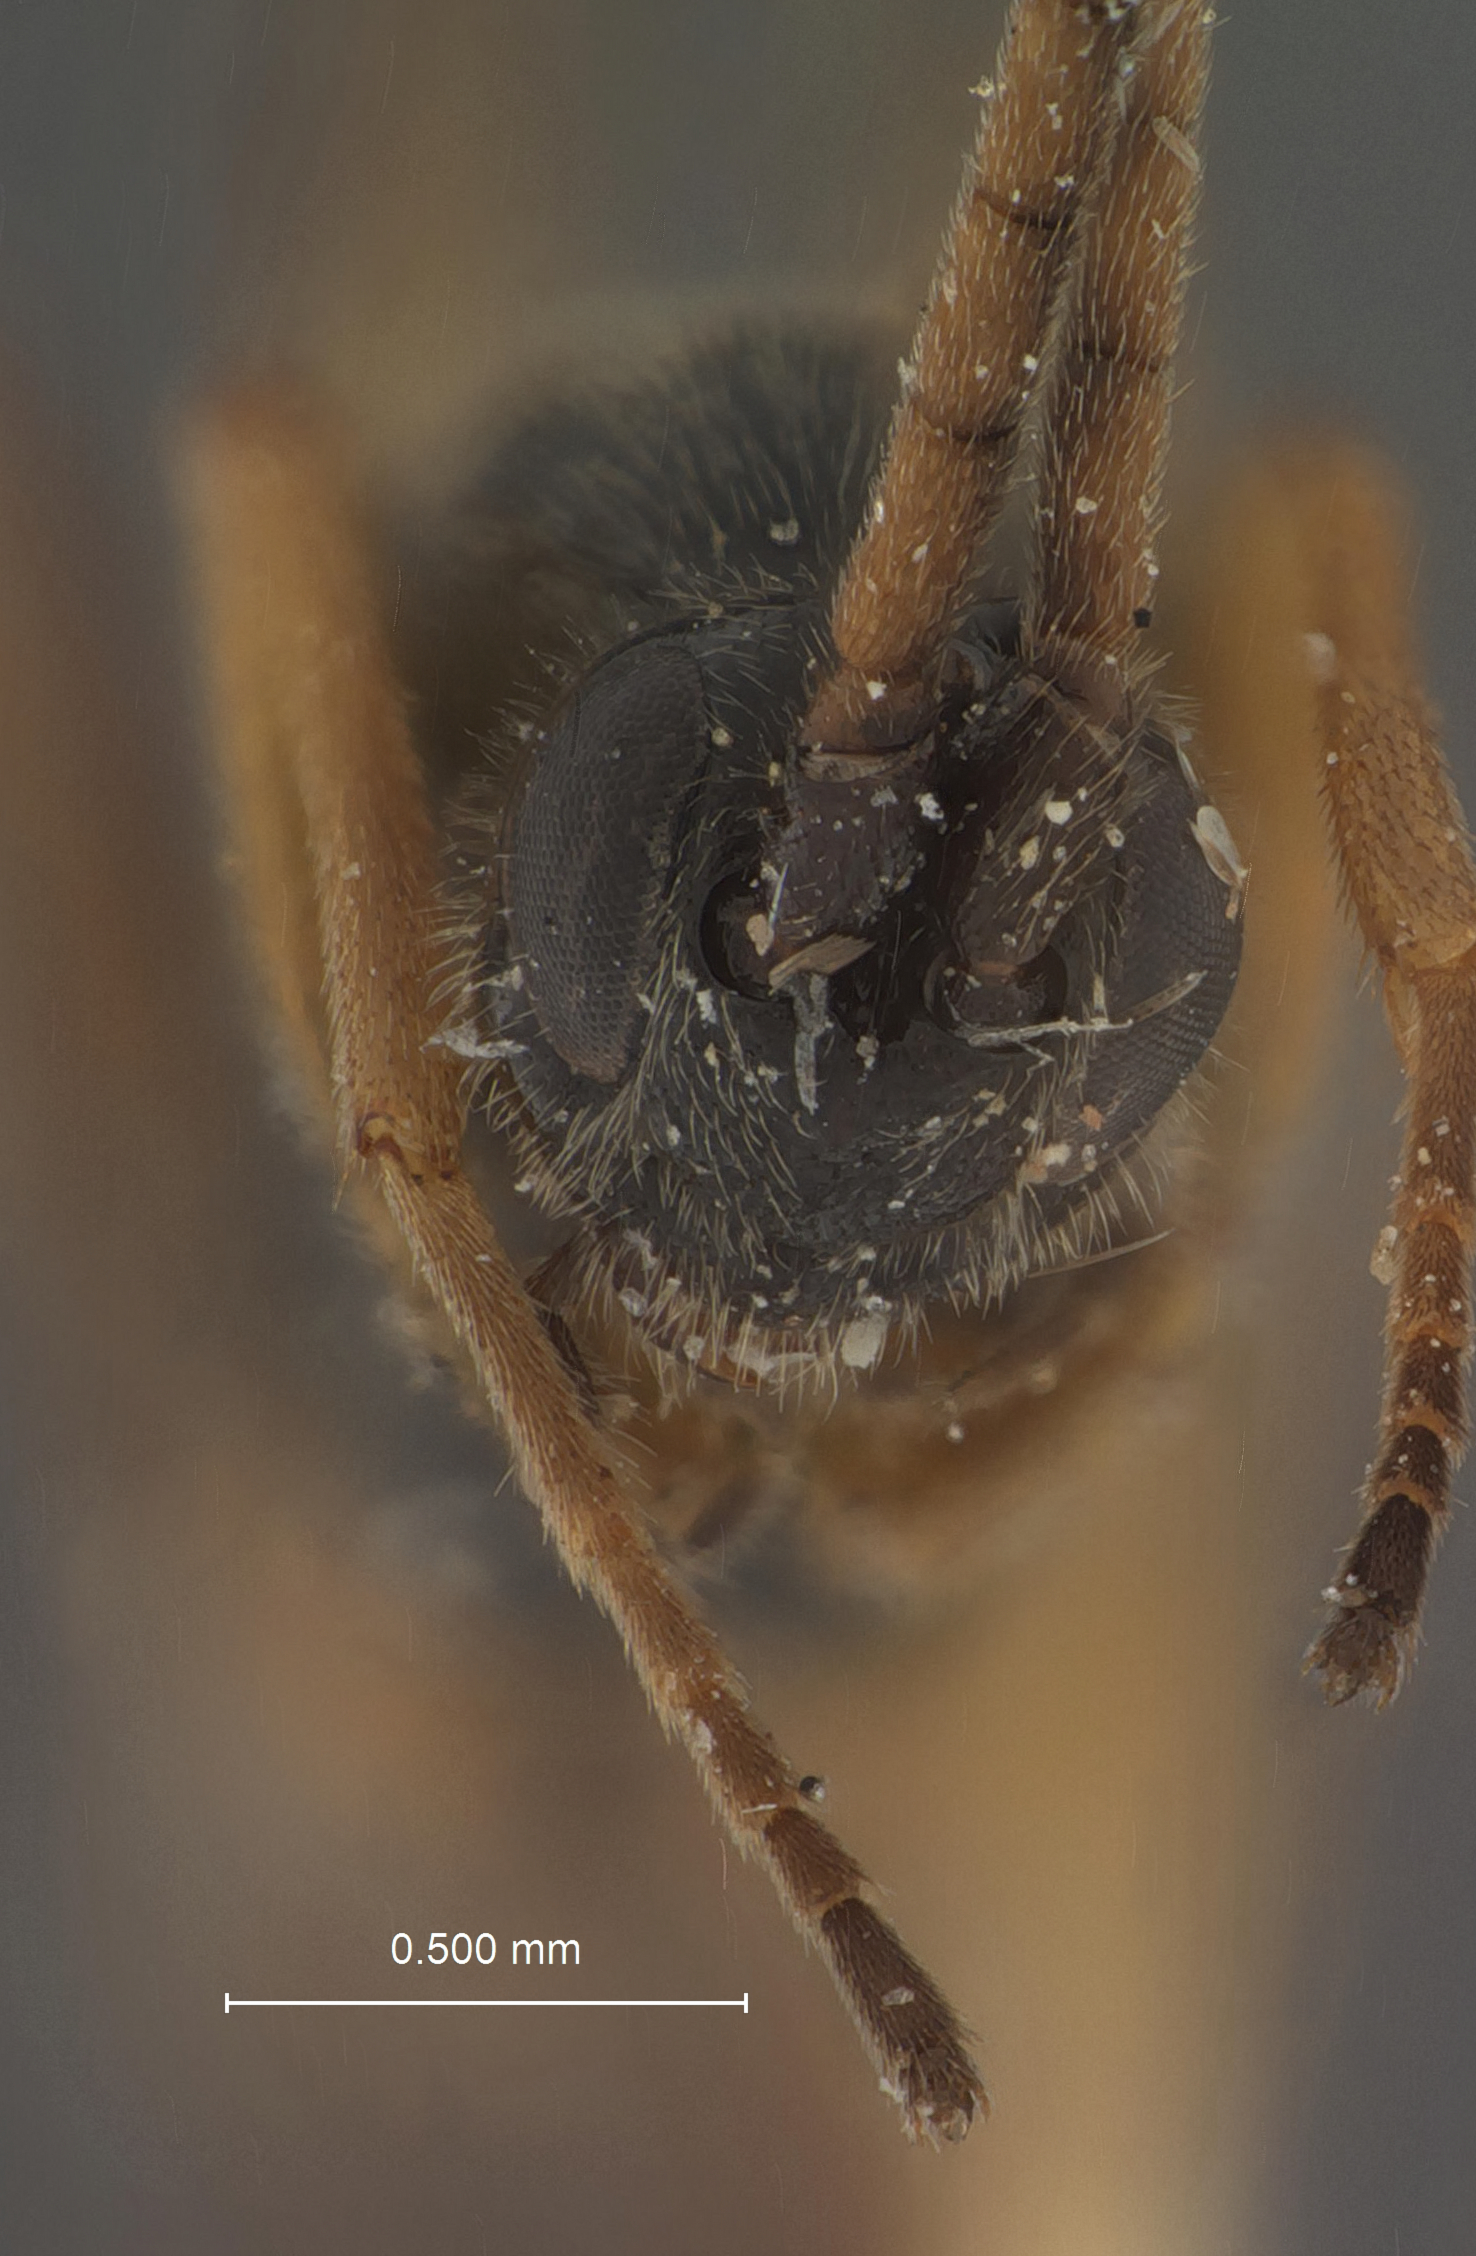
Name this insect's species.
Orgilus fulgens
